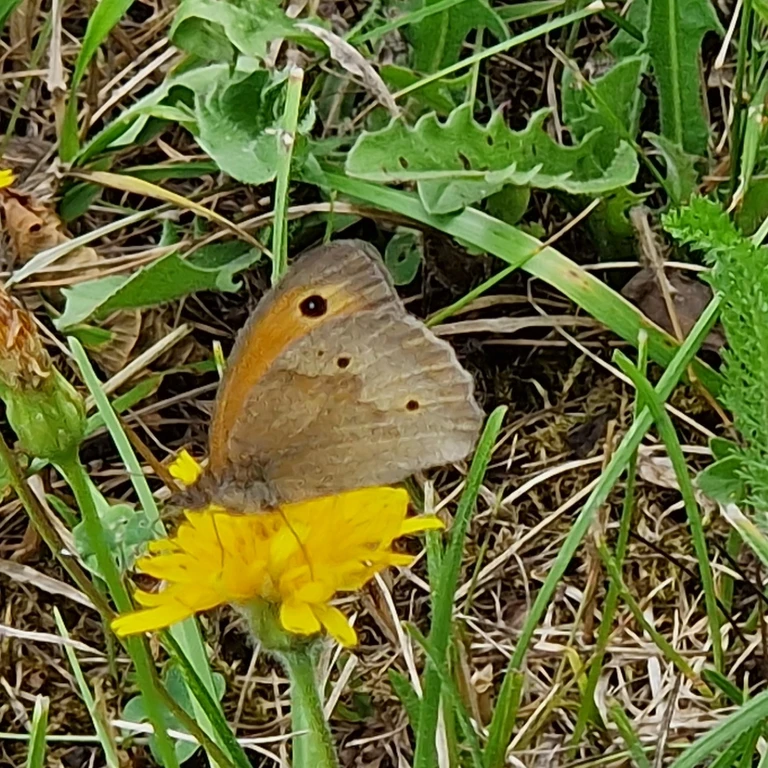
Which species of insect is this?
Maniola jurtina
